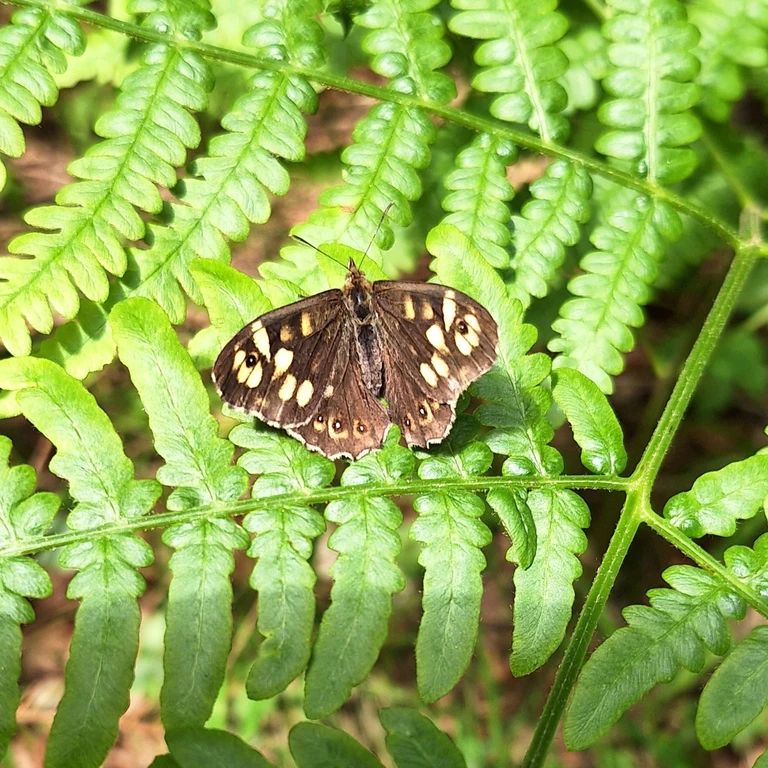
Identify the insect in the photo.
Pararge aegeria
